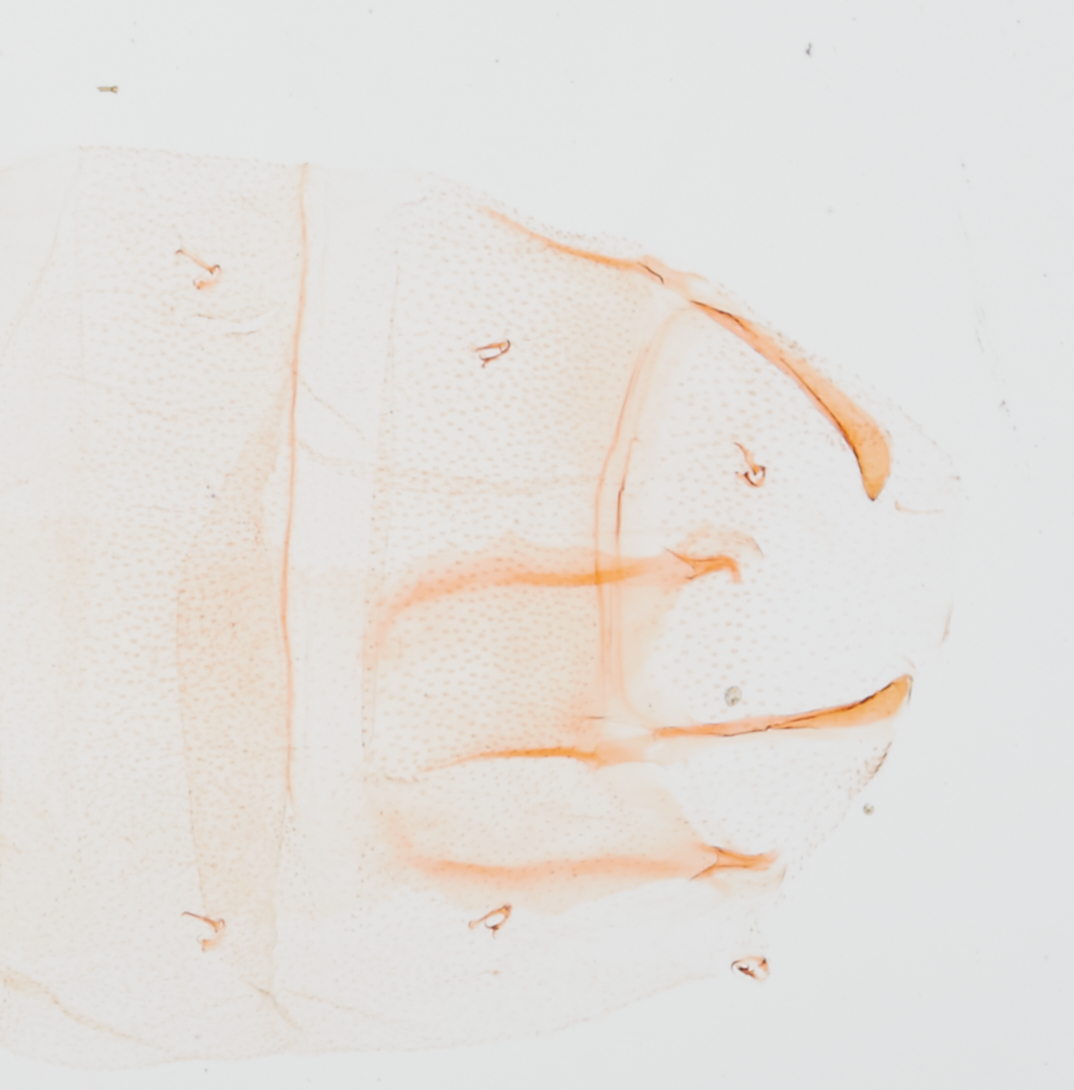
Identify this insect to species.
Anoncia naclia
